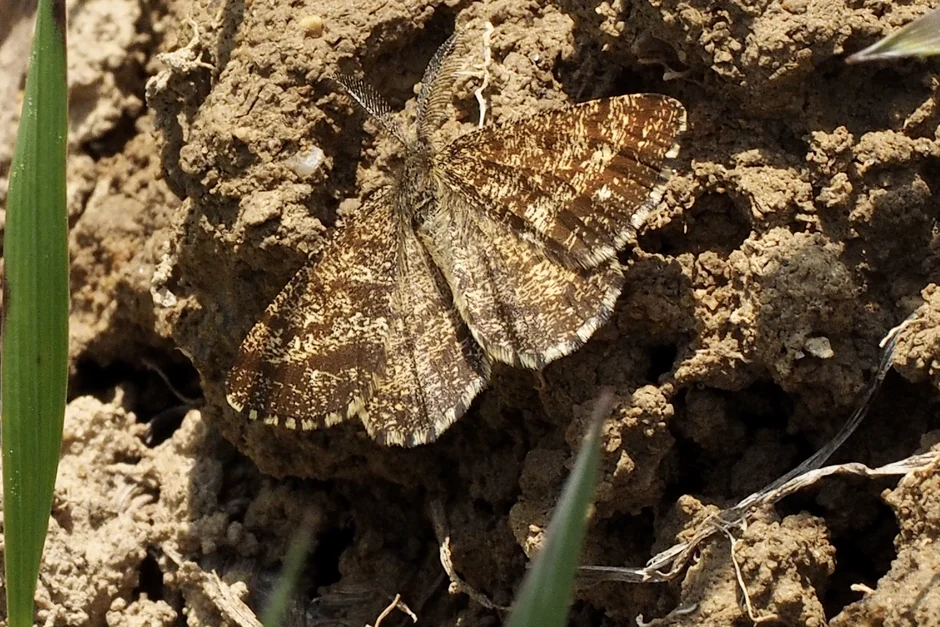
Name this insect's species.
Ematurga atomaria
